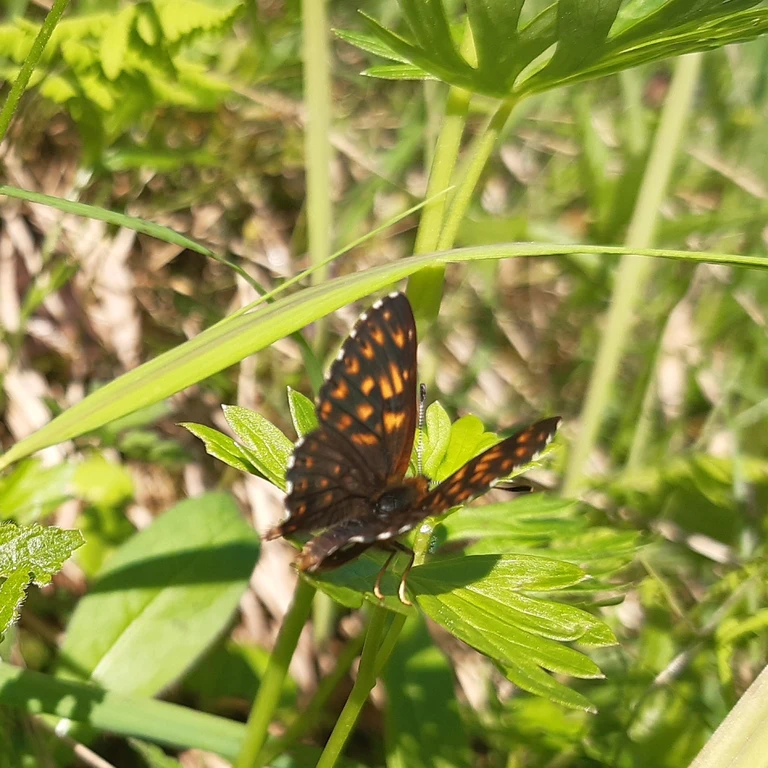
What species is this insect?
Hamearis lucina
